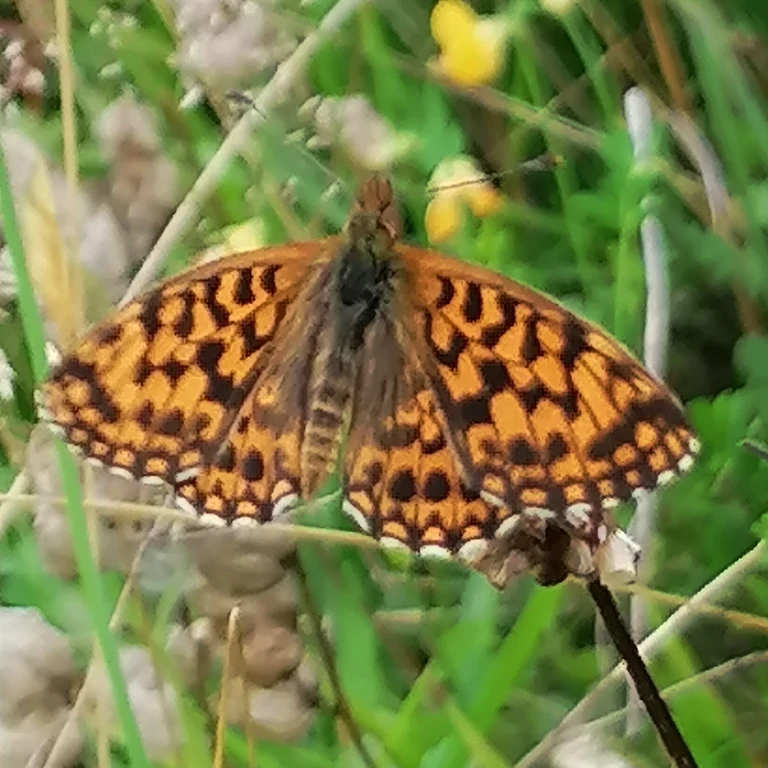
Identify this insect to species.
Boloria dia
